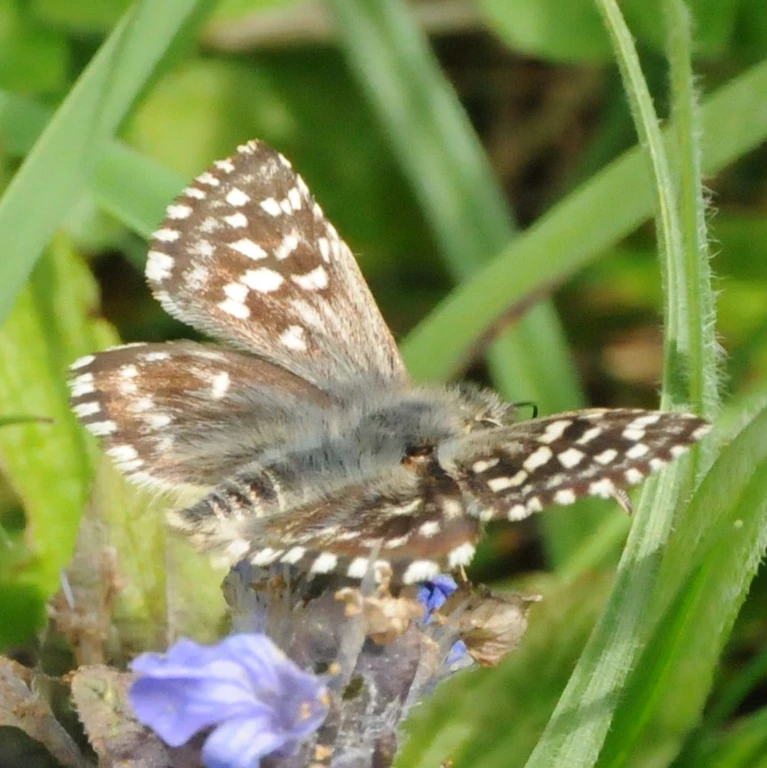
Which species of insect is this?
Pyrgus malvae
